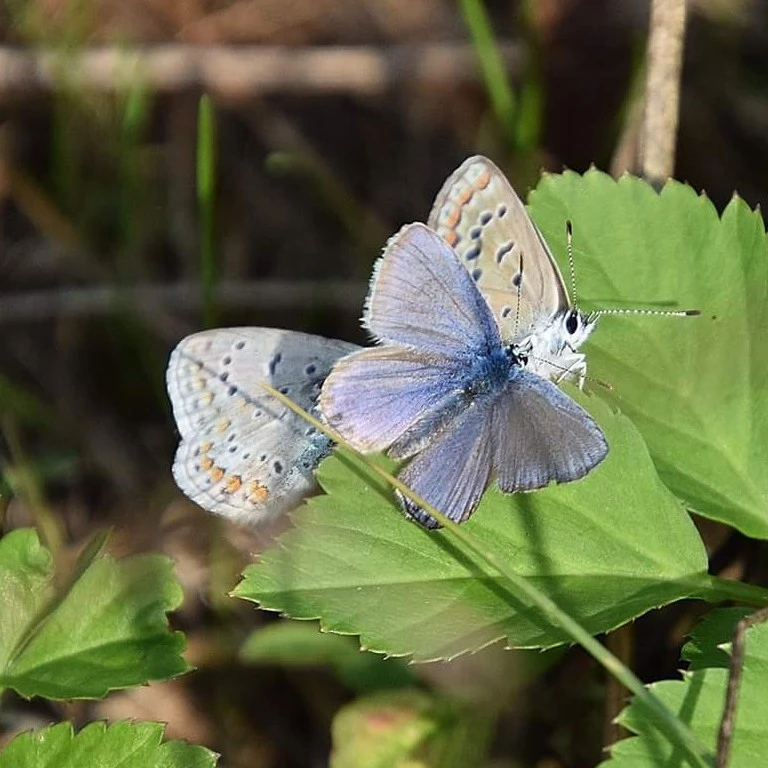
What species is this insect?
Polyommatus icarus
